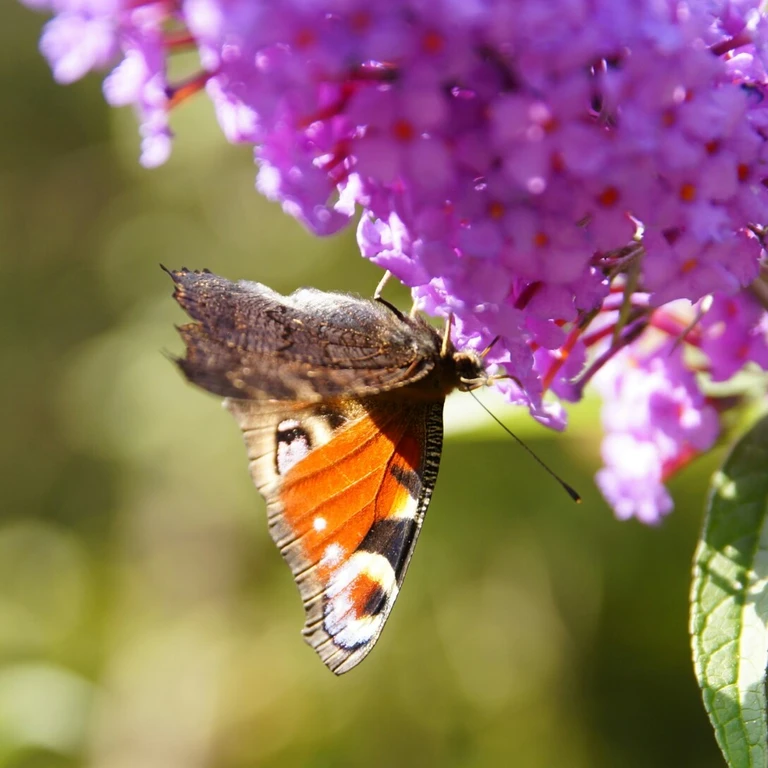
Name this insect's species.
Aglais io
